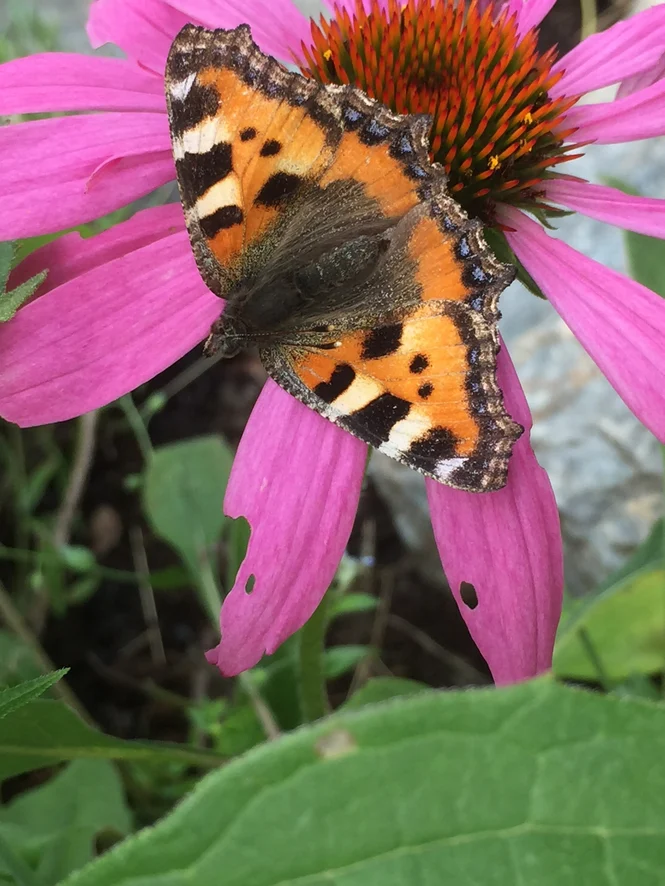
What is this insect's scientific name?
Aglais urticae
